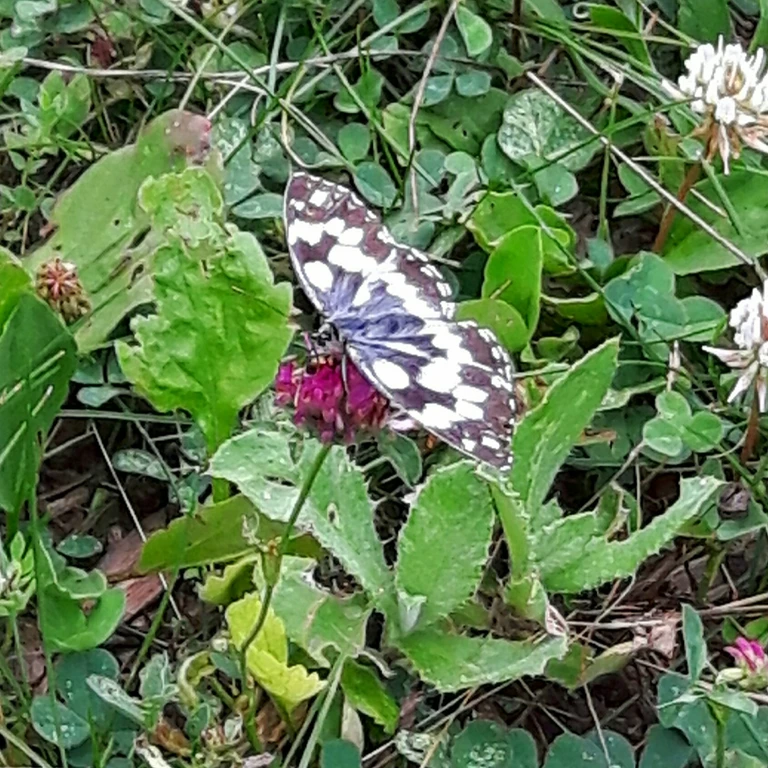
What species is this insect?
Melanargia galathea
